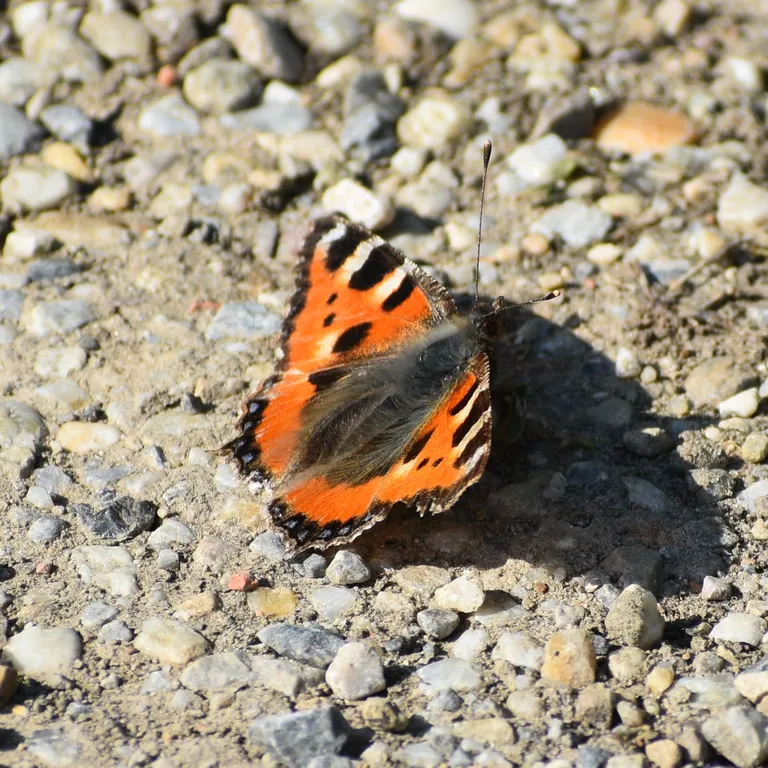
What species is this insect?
Aglais urticae
